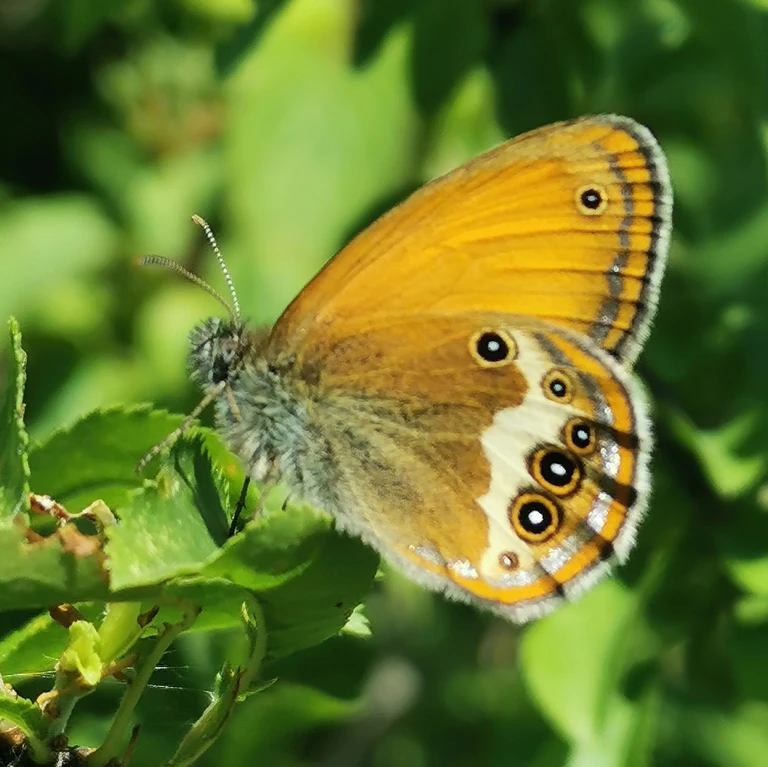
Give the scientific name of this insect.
Coenonympha arcania
